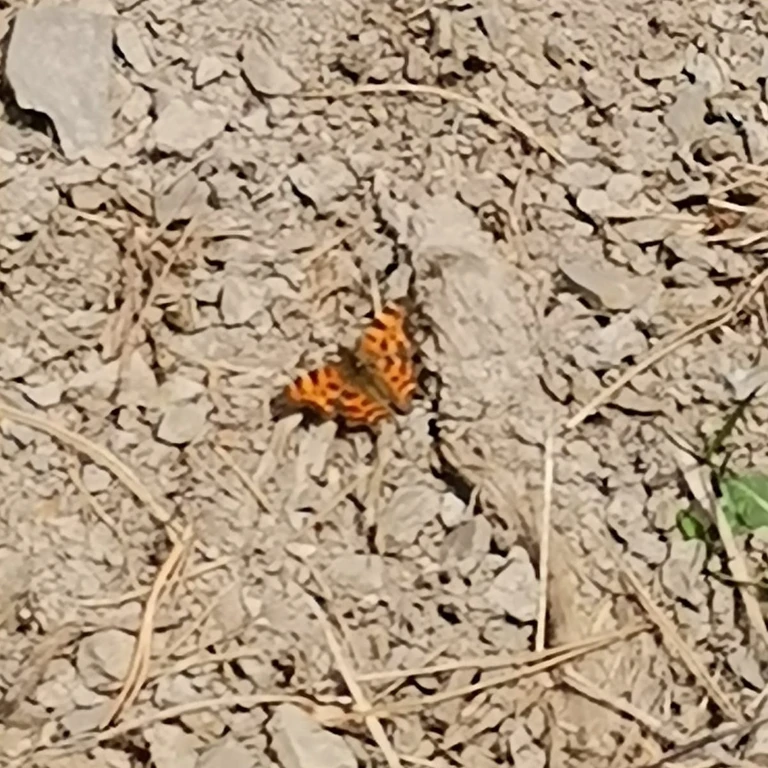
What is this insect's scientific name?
Polygonia c-album
